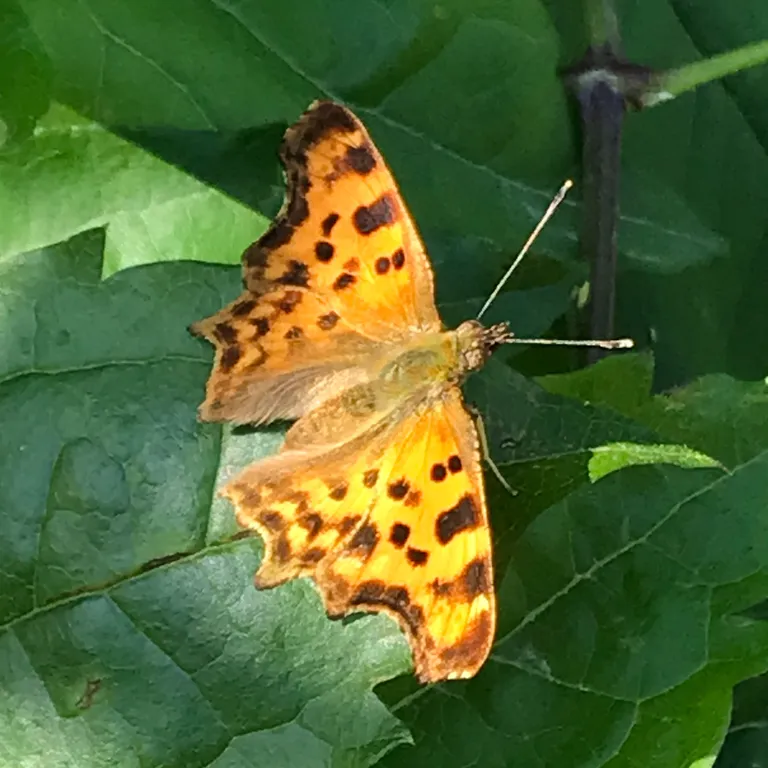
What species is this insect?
Polygonia c-album
